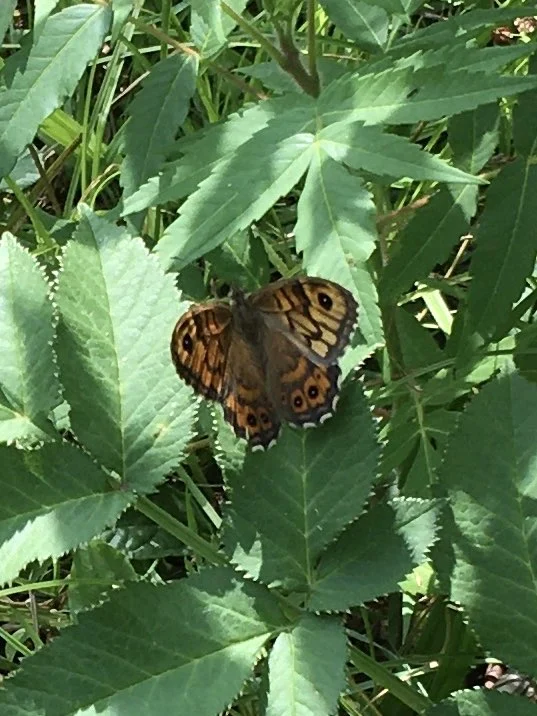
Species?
Lasiommata megera (also Pararge megera)
